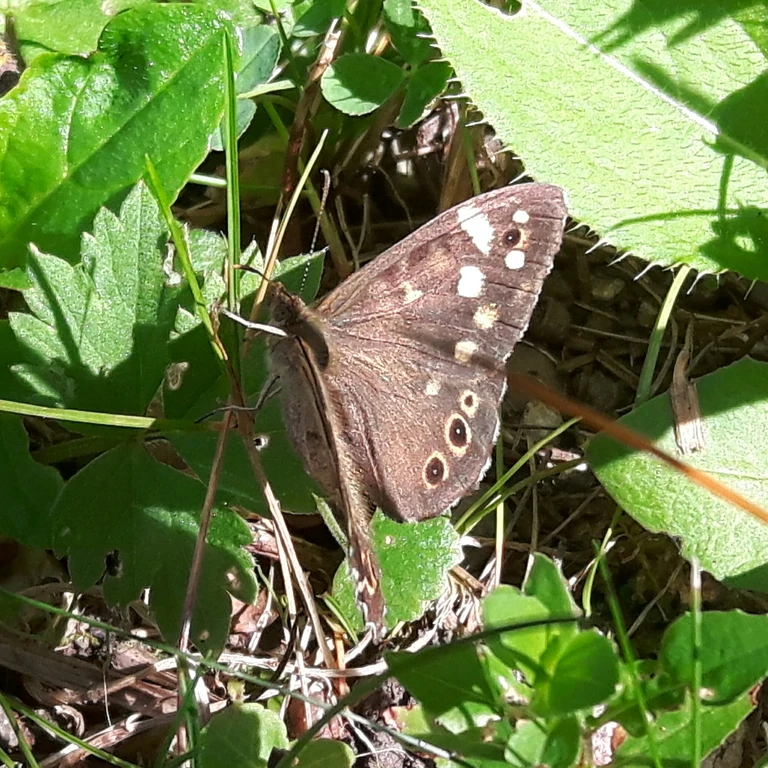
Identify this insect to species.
Pararge aegeria
